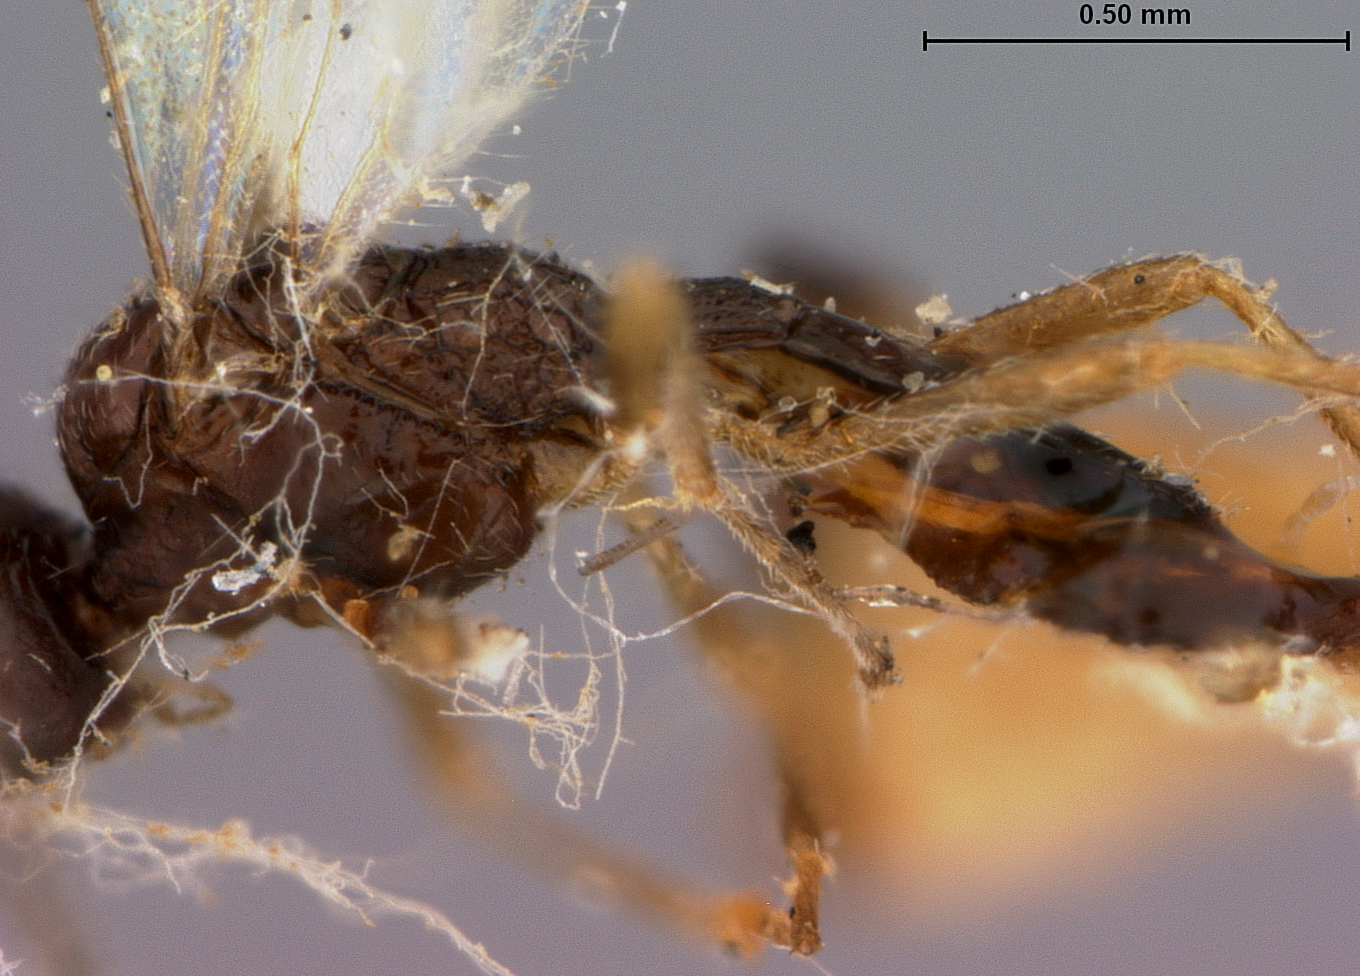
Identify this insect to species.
Aphidius laetucaphis
